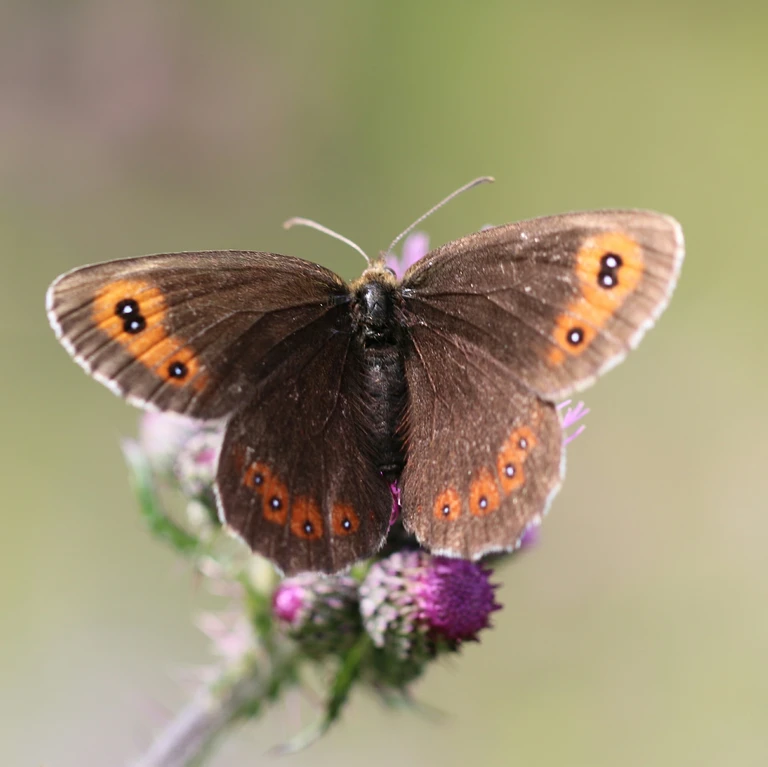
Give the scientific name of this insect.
Erebia aethiops
